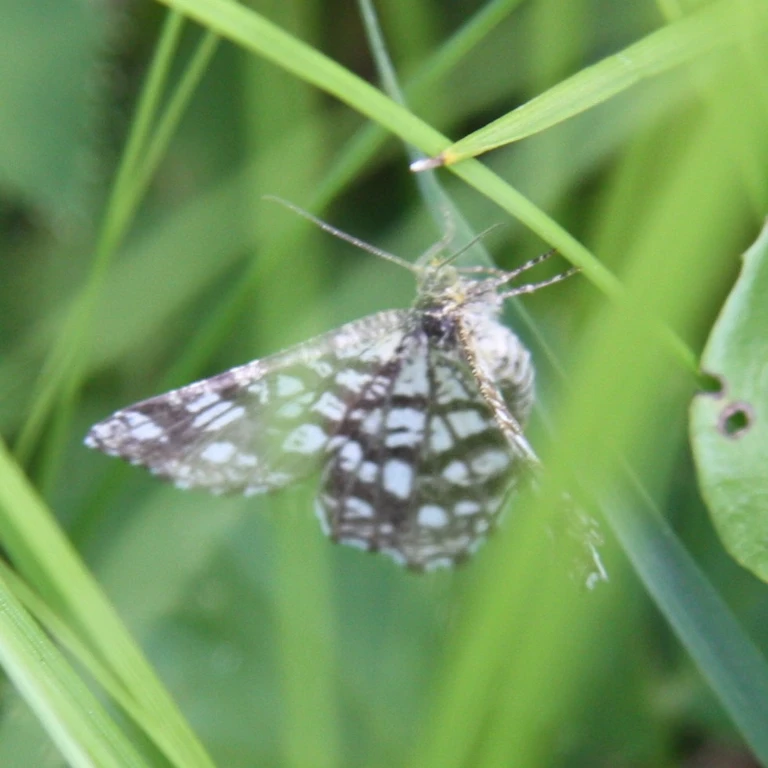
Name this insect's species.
Chiasmia clathrata
